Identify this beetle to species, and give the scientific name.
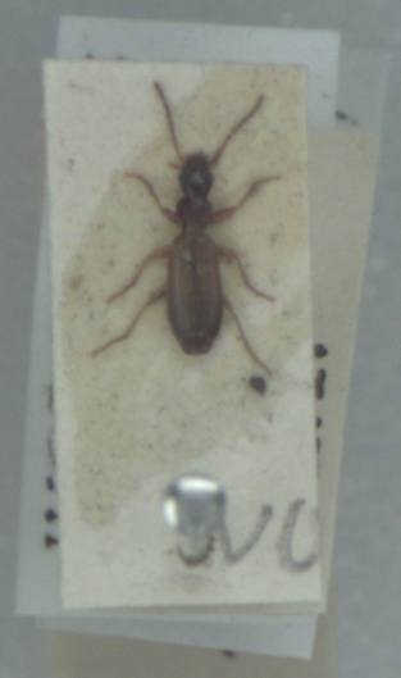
Paradromius linearis
